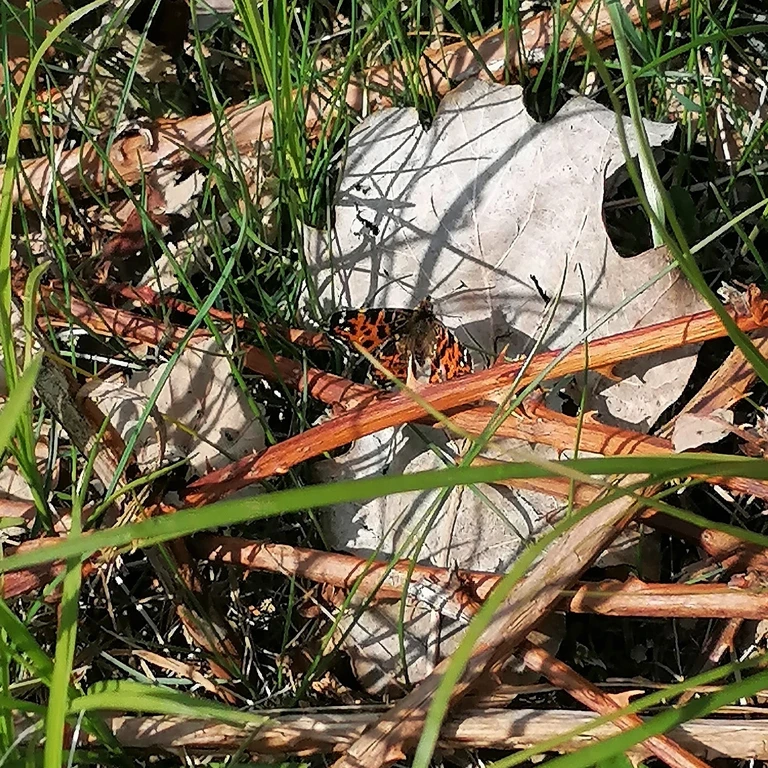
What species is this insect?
Araschnia levana
